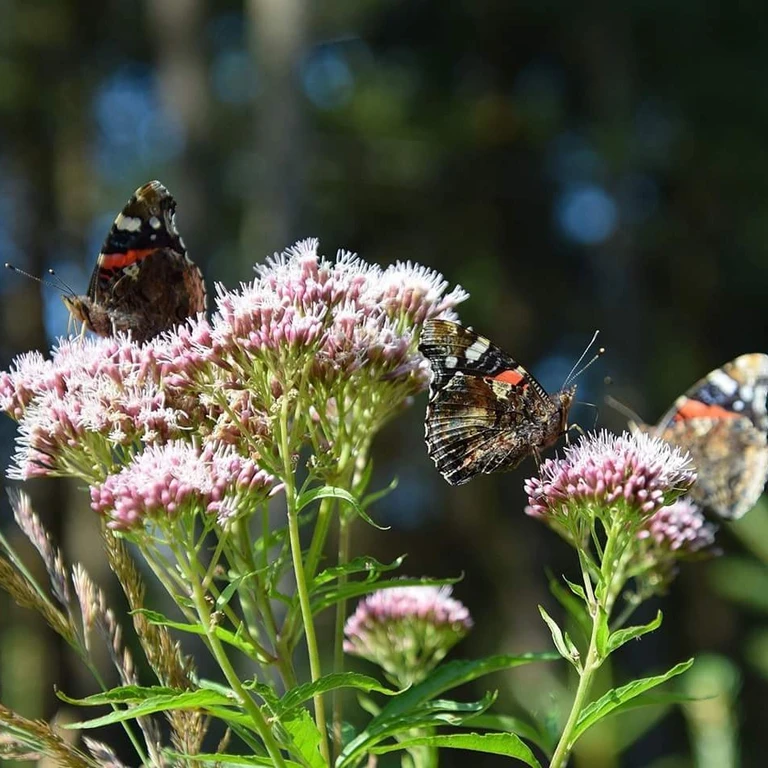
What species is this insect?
Vanessa atalanta
